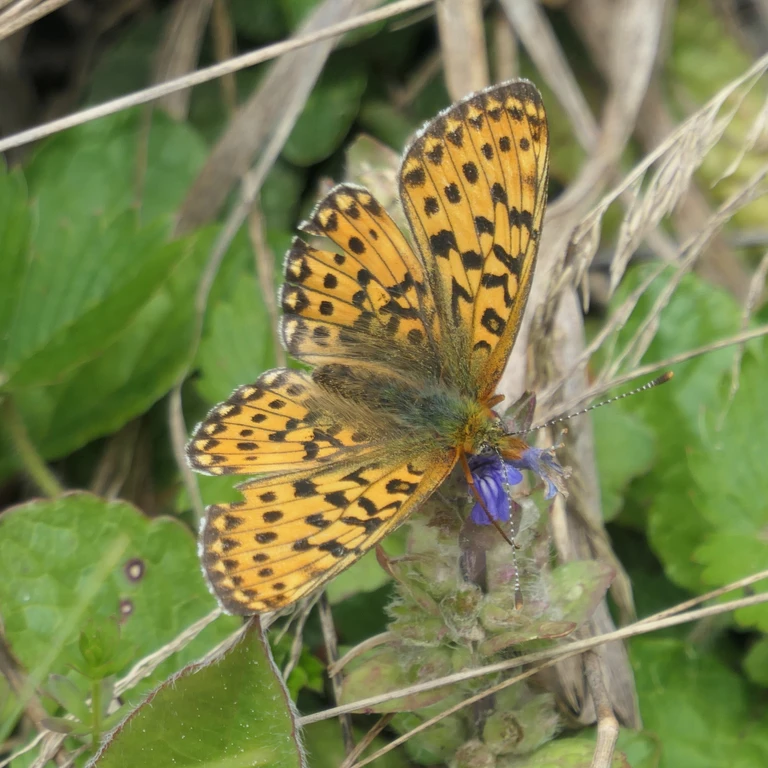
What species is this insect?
Boloria euphrosyne (also Clossiana euphrosyne)
